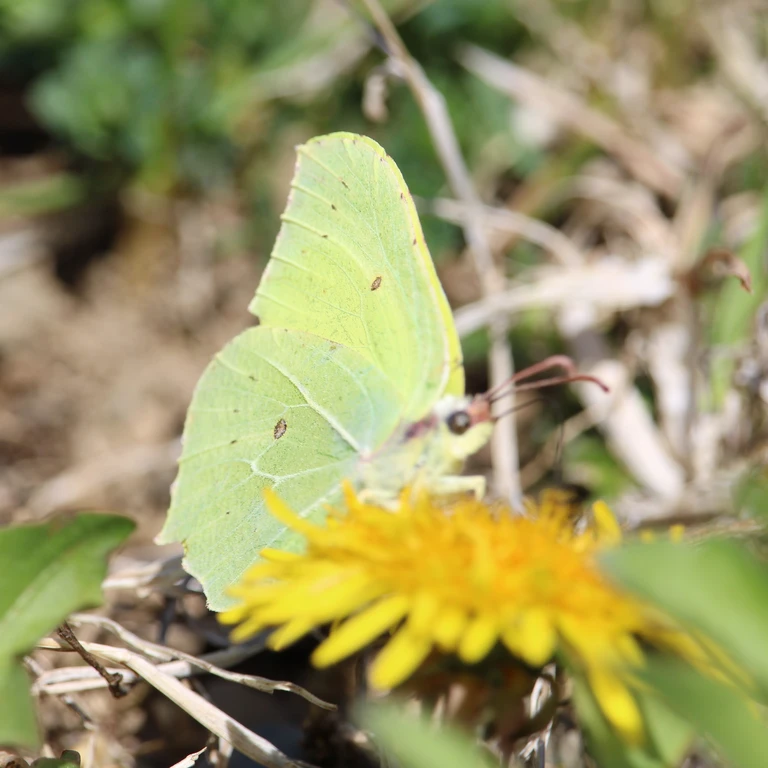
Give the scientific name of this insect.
Gonepteryx rhamni
